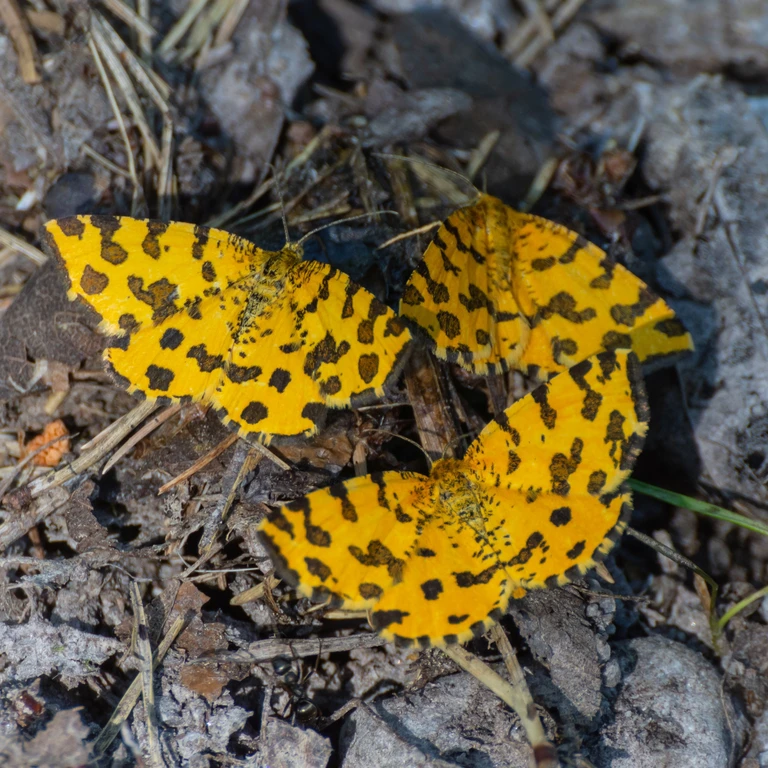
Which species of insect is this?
Pseudopanthera macularia
